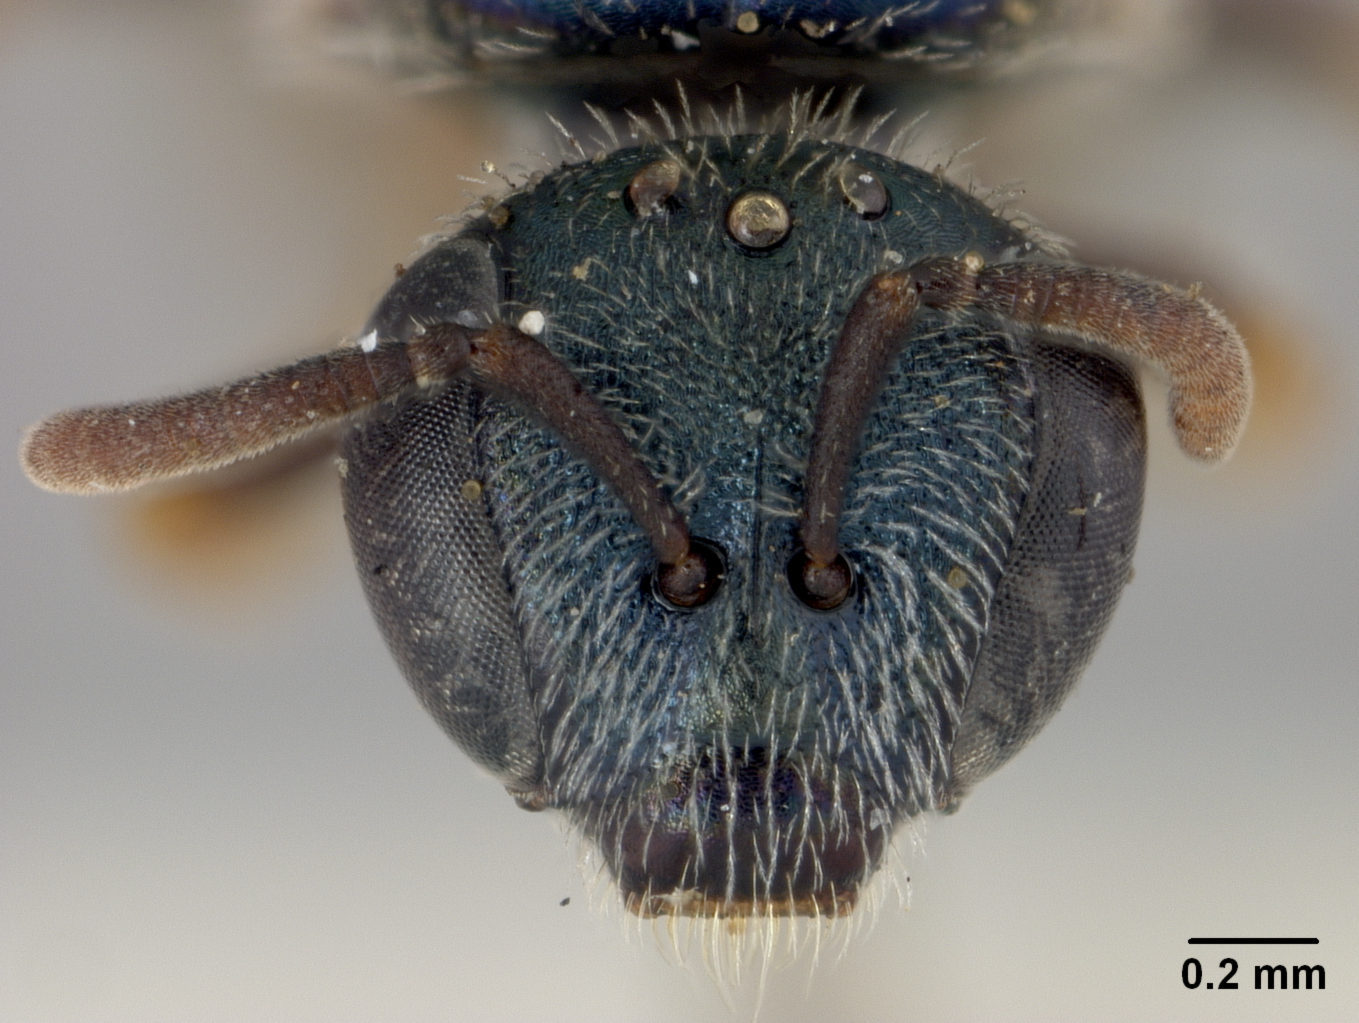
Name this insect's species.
Halictus pavonellus
